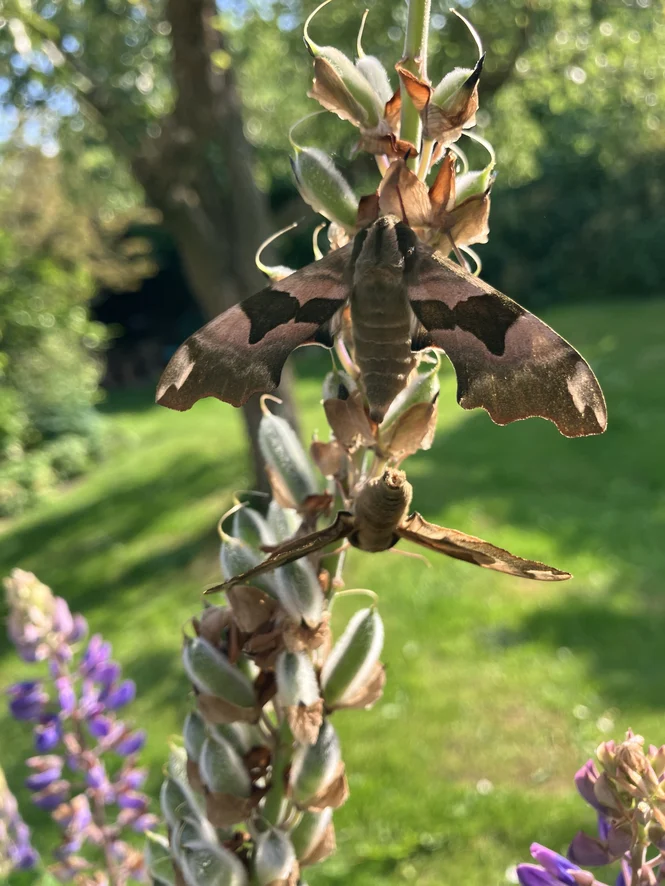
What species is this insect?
Mimas tiliae
